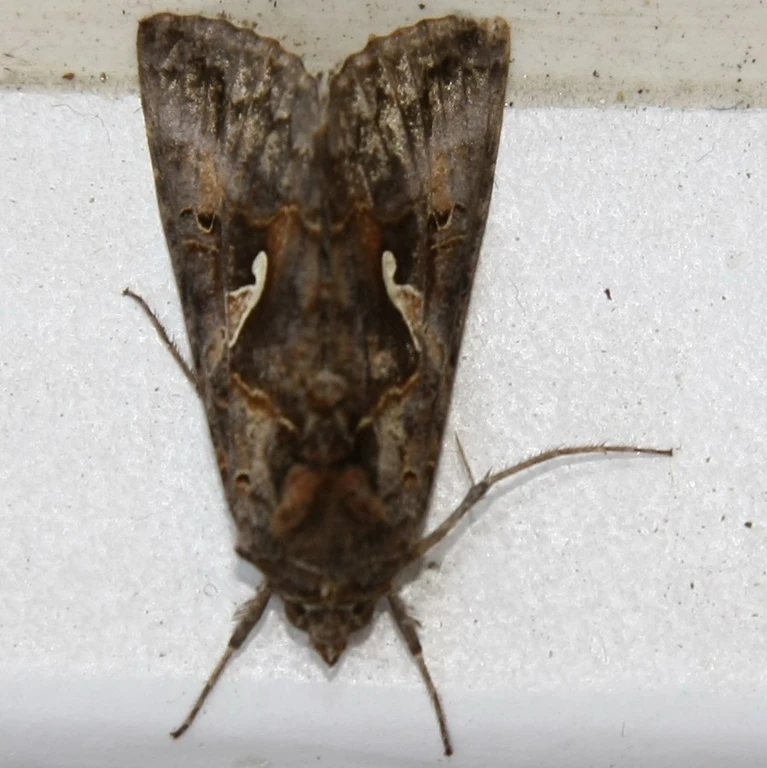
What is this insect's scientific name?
Autographa gamma
